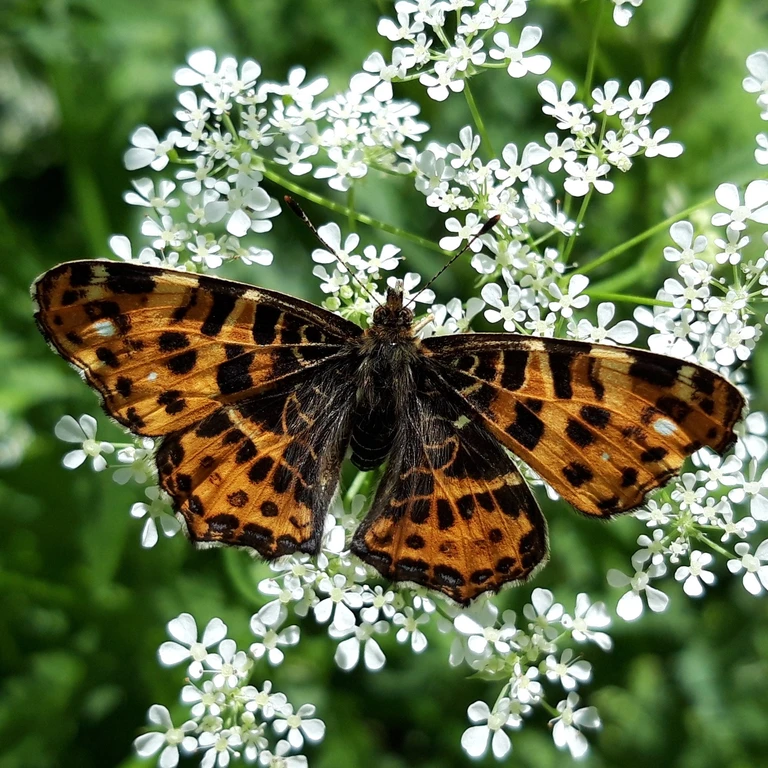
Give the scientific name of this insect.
Araschnia levana
